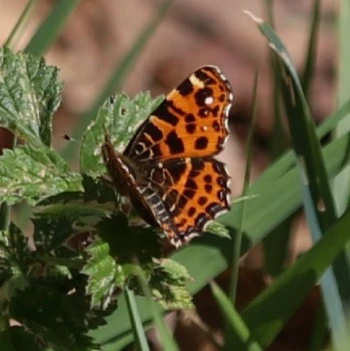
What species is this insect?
Araschnia levana
